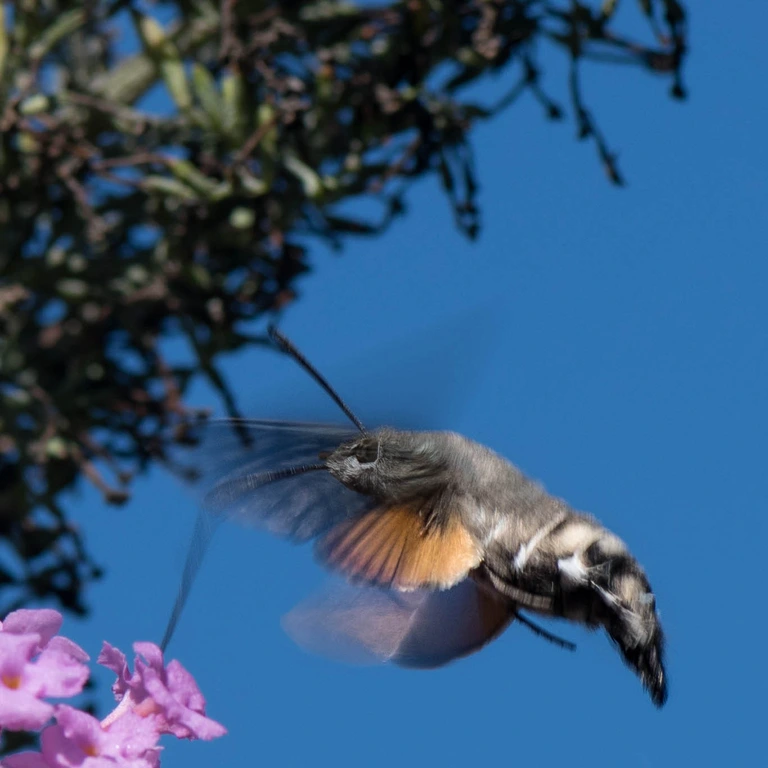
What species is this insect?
Macroglossum stellatarum
